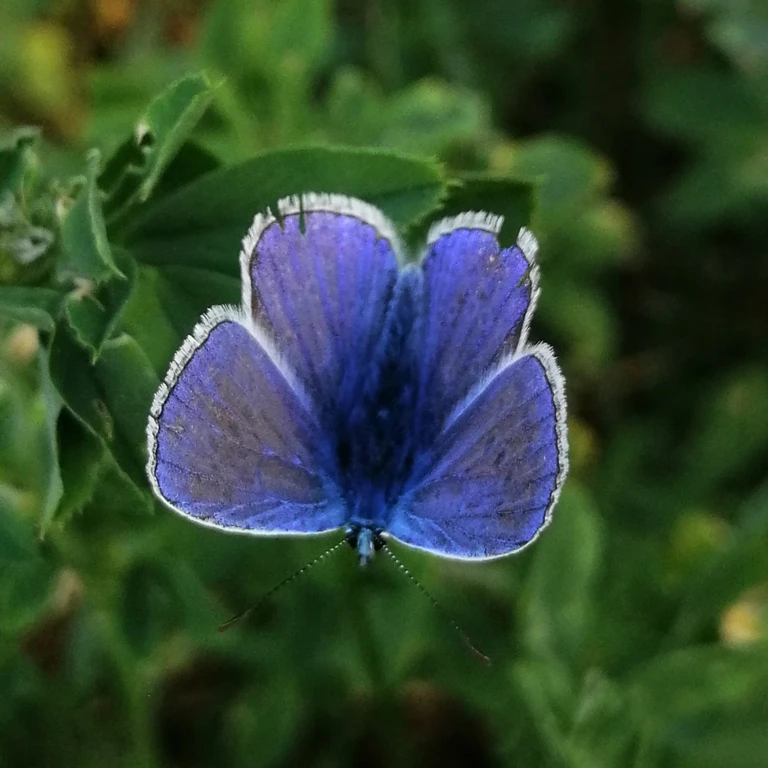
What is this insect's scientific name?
Polyommatus icarus
